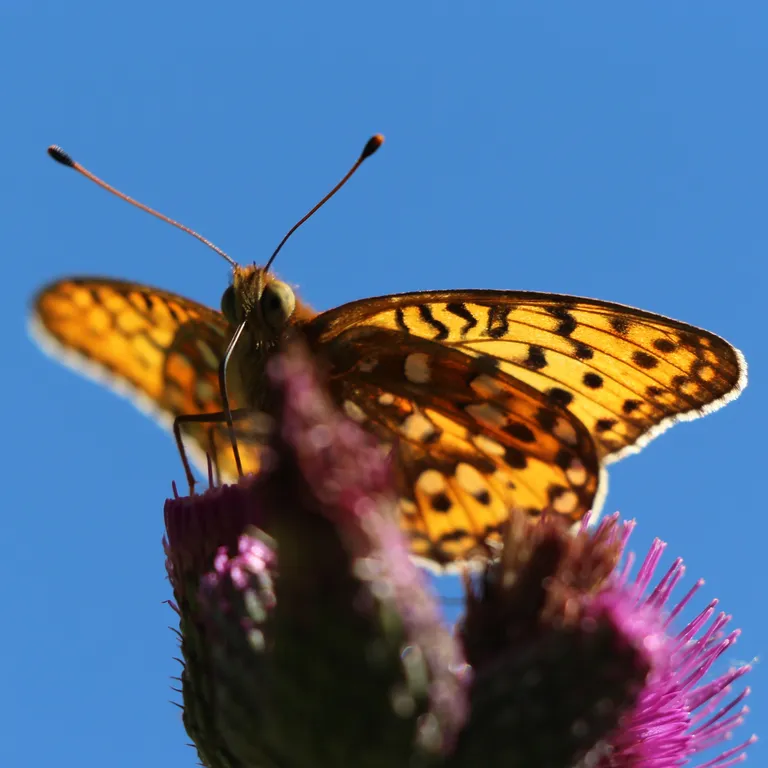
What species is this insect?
Speyeria aglaja
